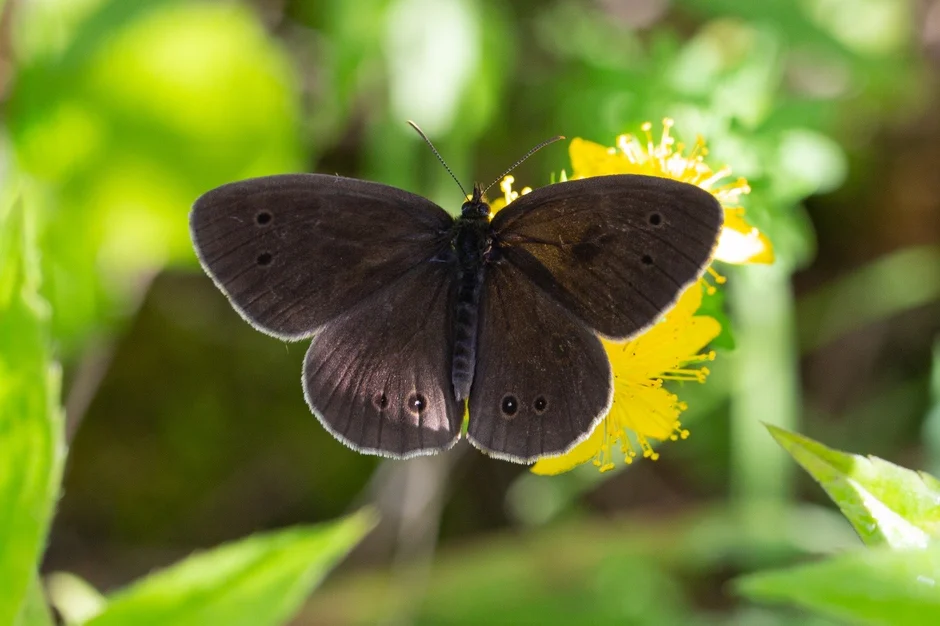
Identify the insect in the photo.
Aphantopus hyperantus
